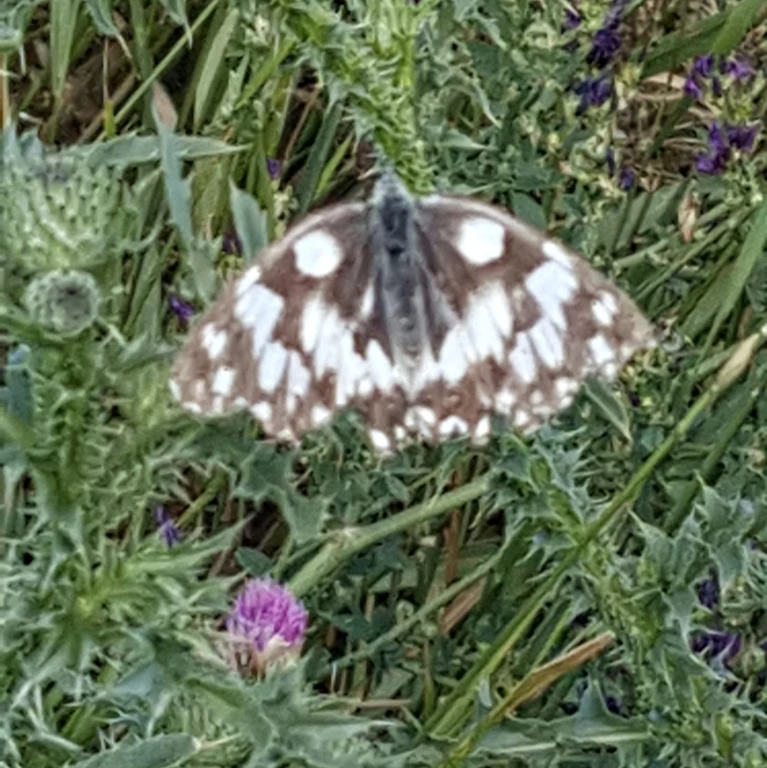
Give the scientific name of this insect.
Melanargia galathea
